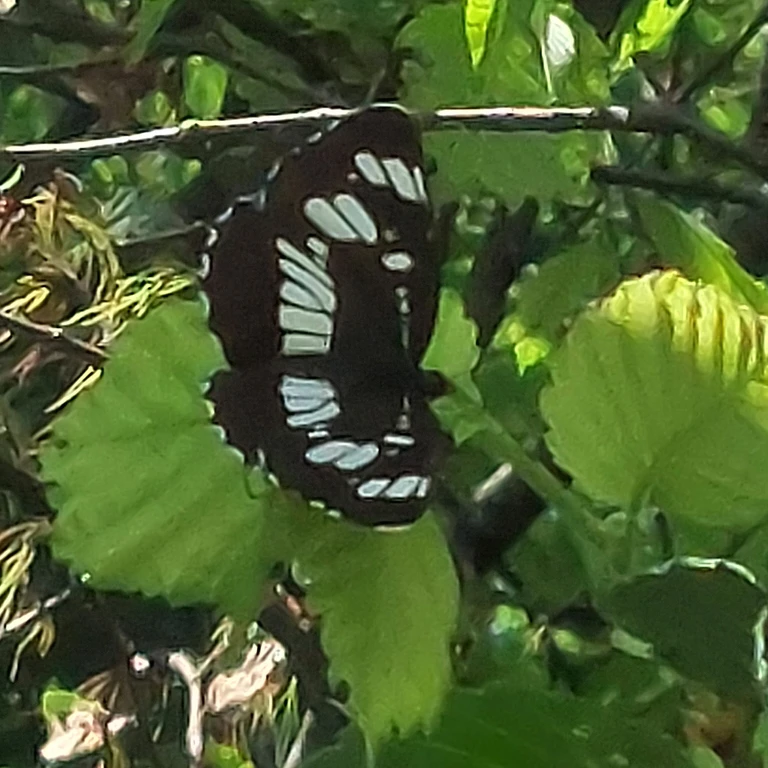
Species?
Neptis rivularis
